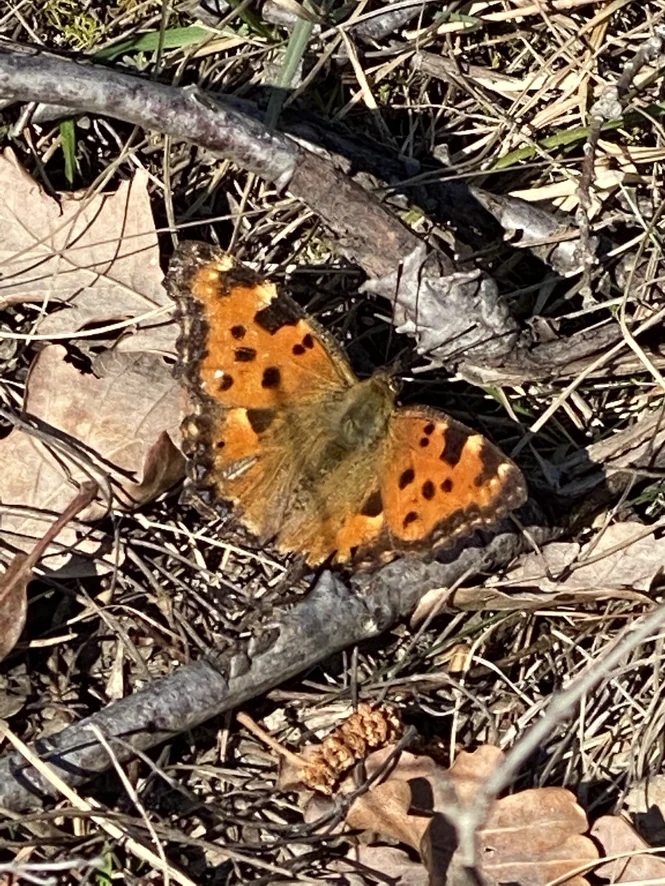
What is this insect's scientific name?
Nymphalis polychloros
